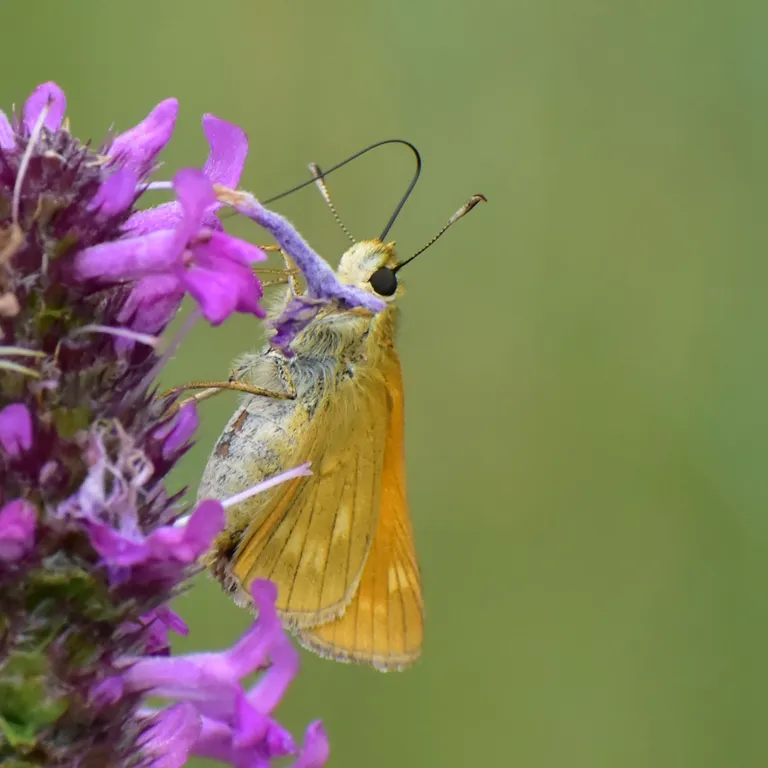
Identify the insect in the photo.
Ochlodes sylvanus (also Ochlodes venata)
